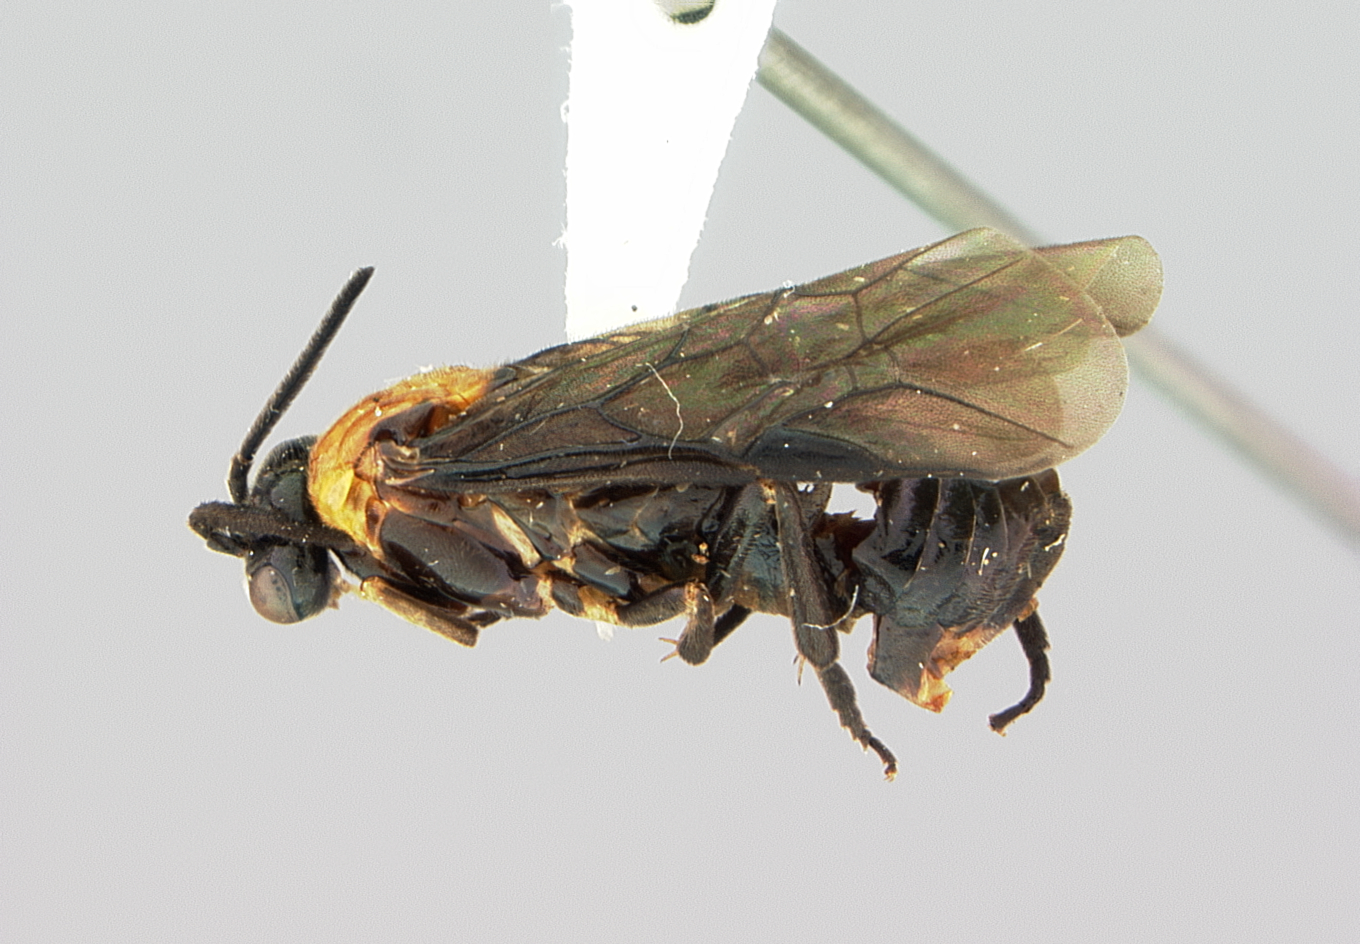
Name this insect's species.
Sphacophilus iotus
